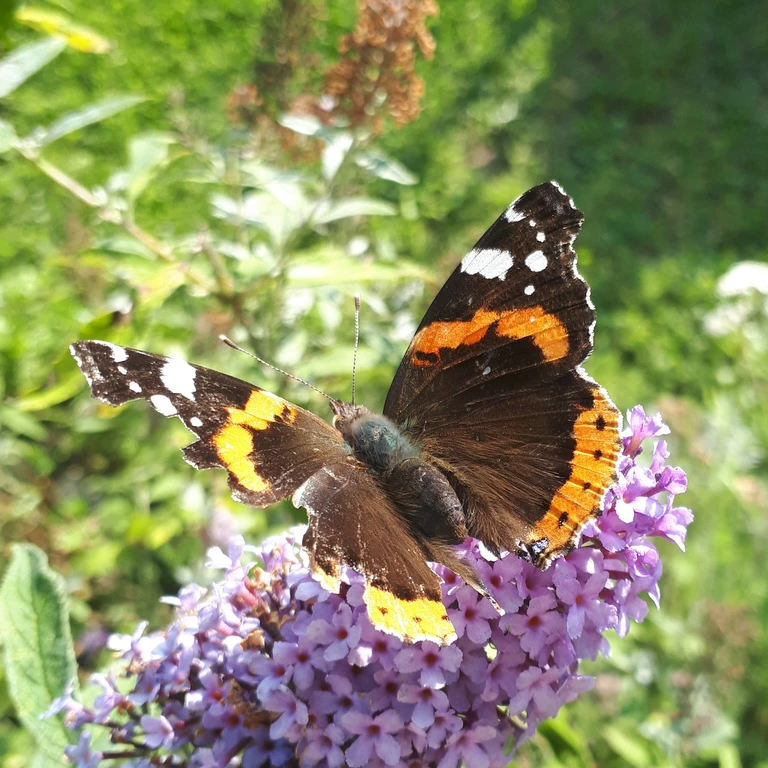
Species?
Vanessa atalanta
